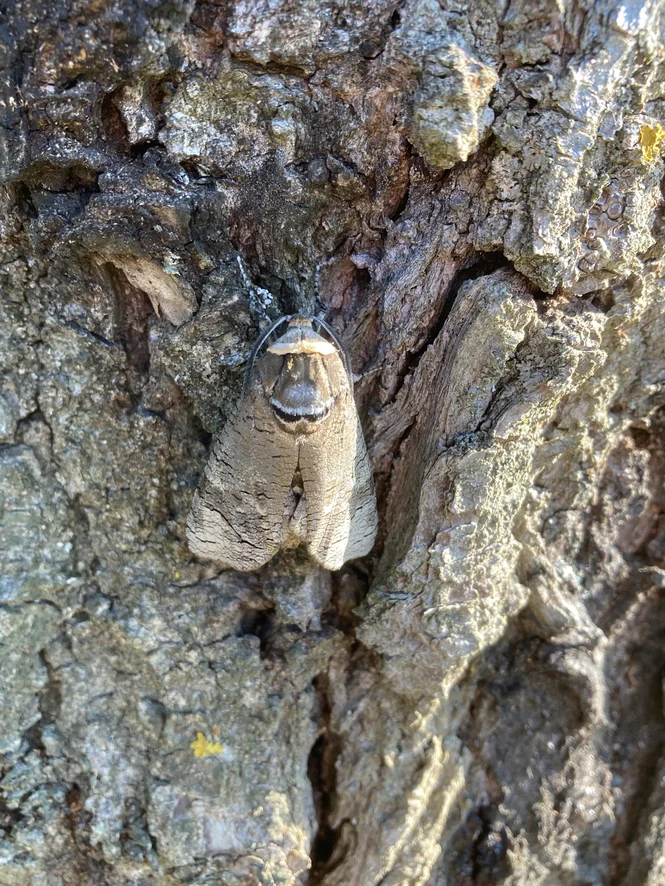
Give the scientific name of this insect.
Cossus cossus
